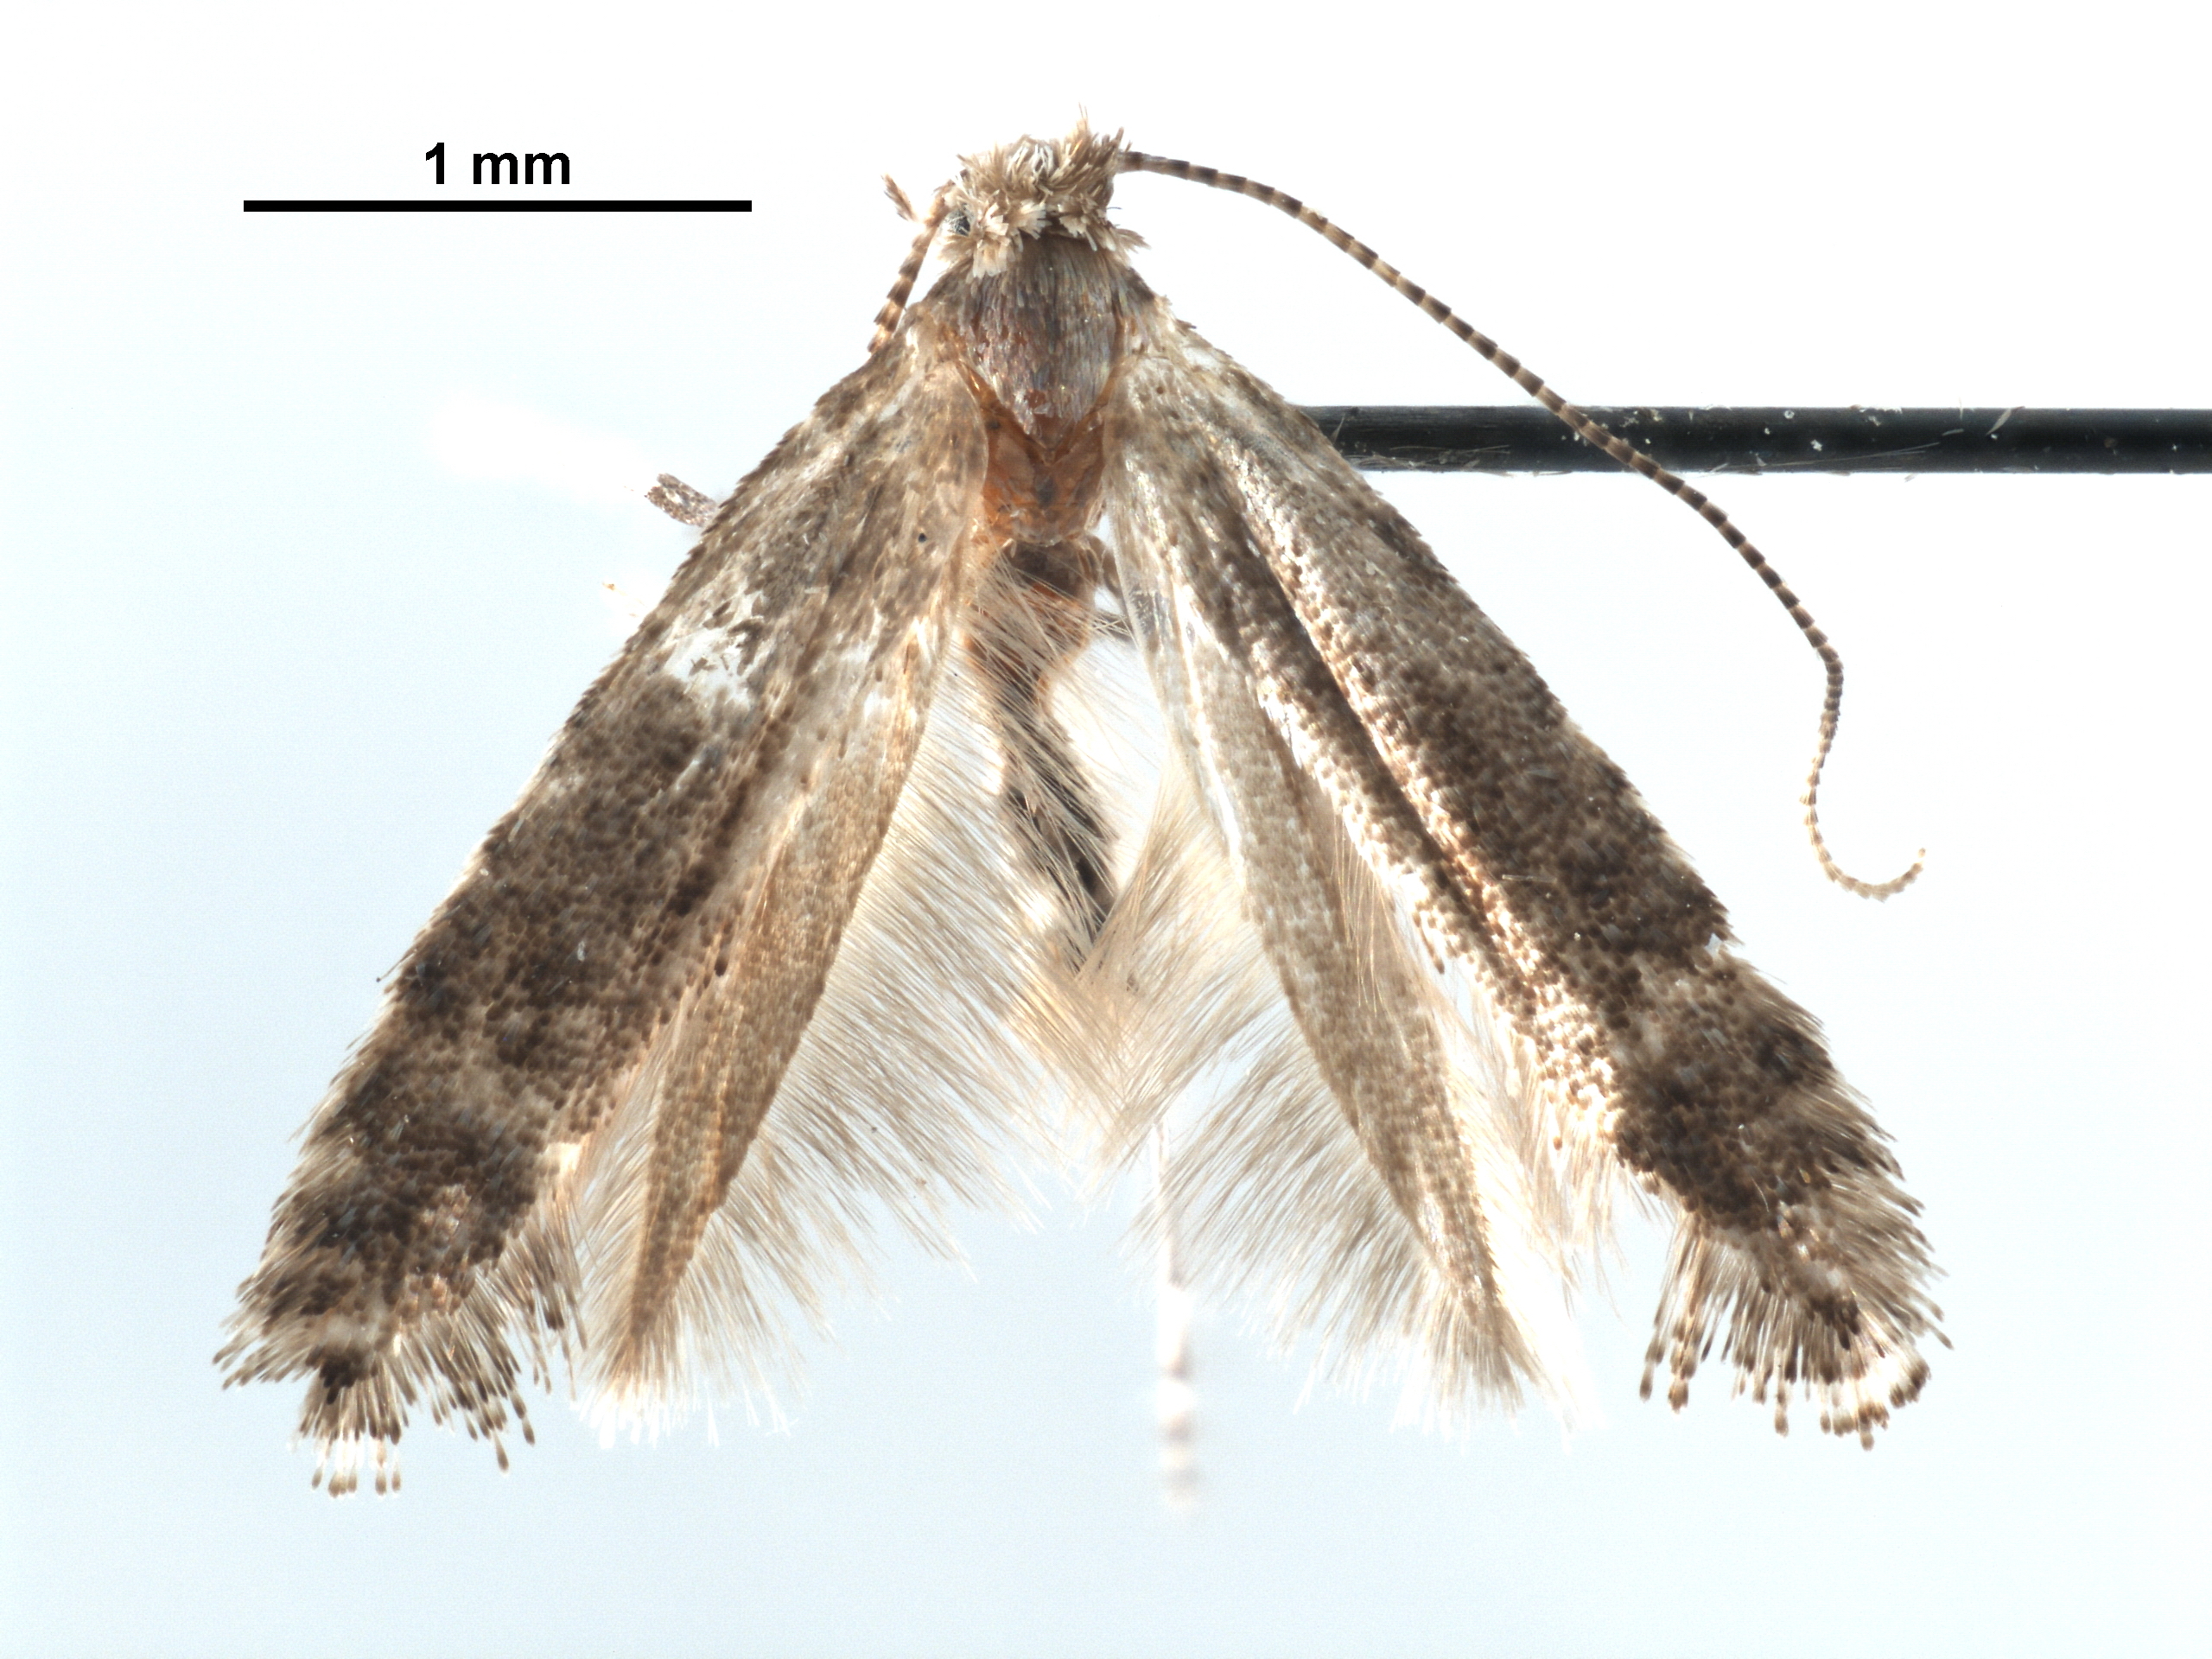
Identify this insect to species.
Parornix quadripunctella
